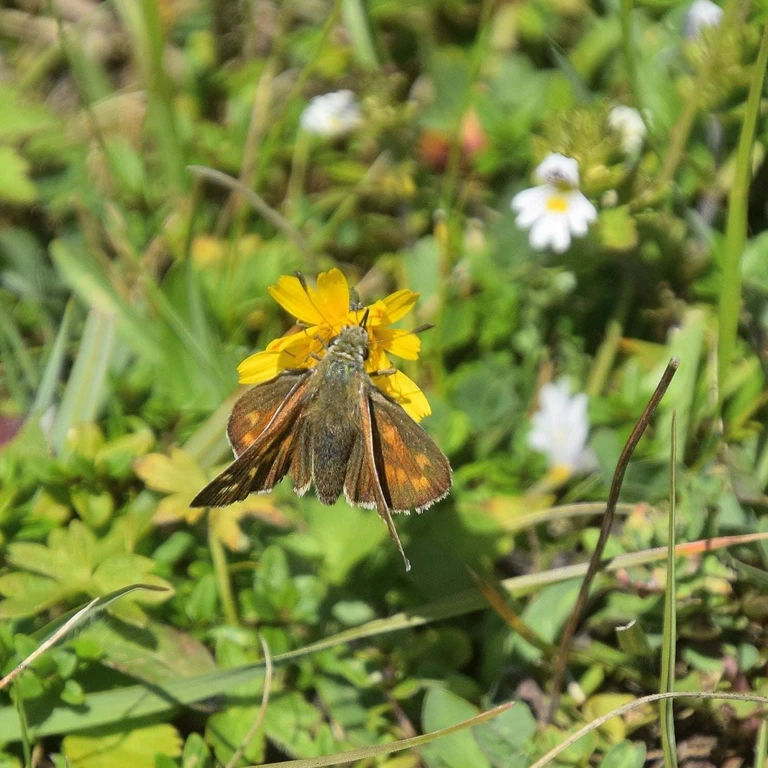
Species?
Hesperia comma
